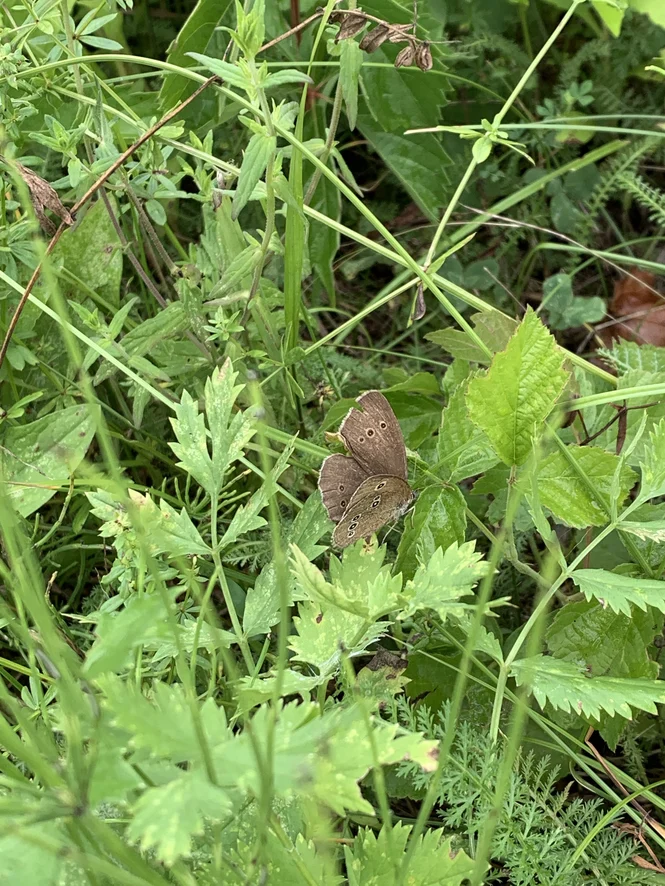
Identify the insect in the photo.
Aphantopus hyperantus
